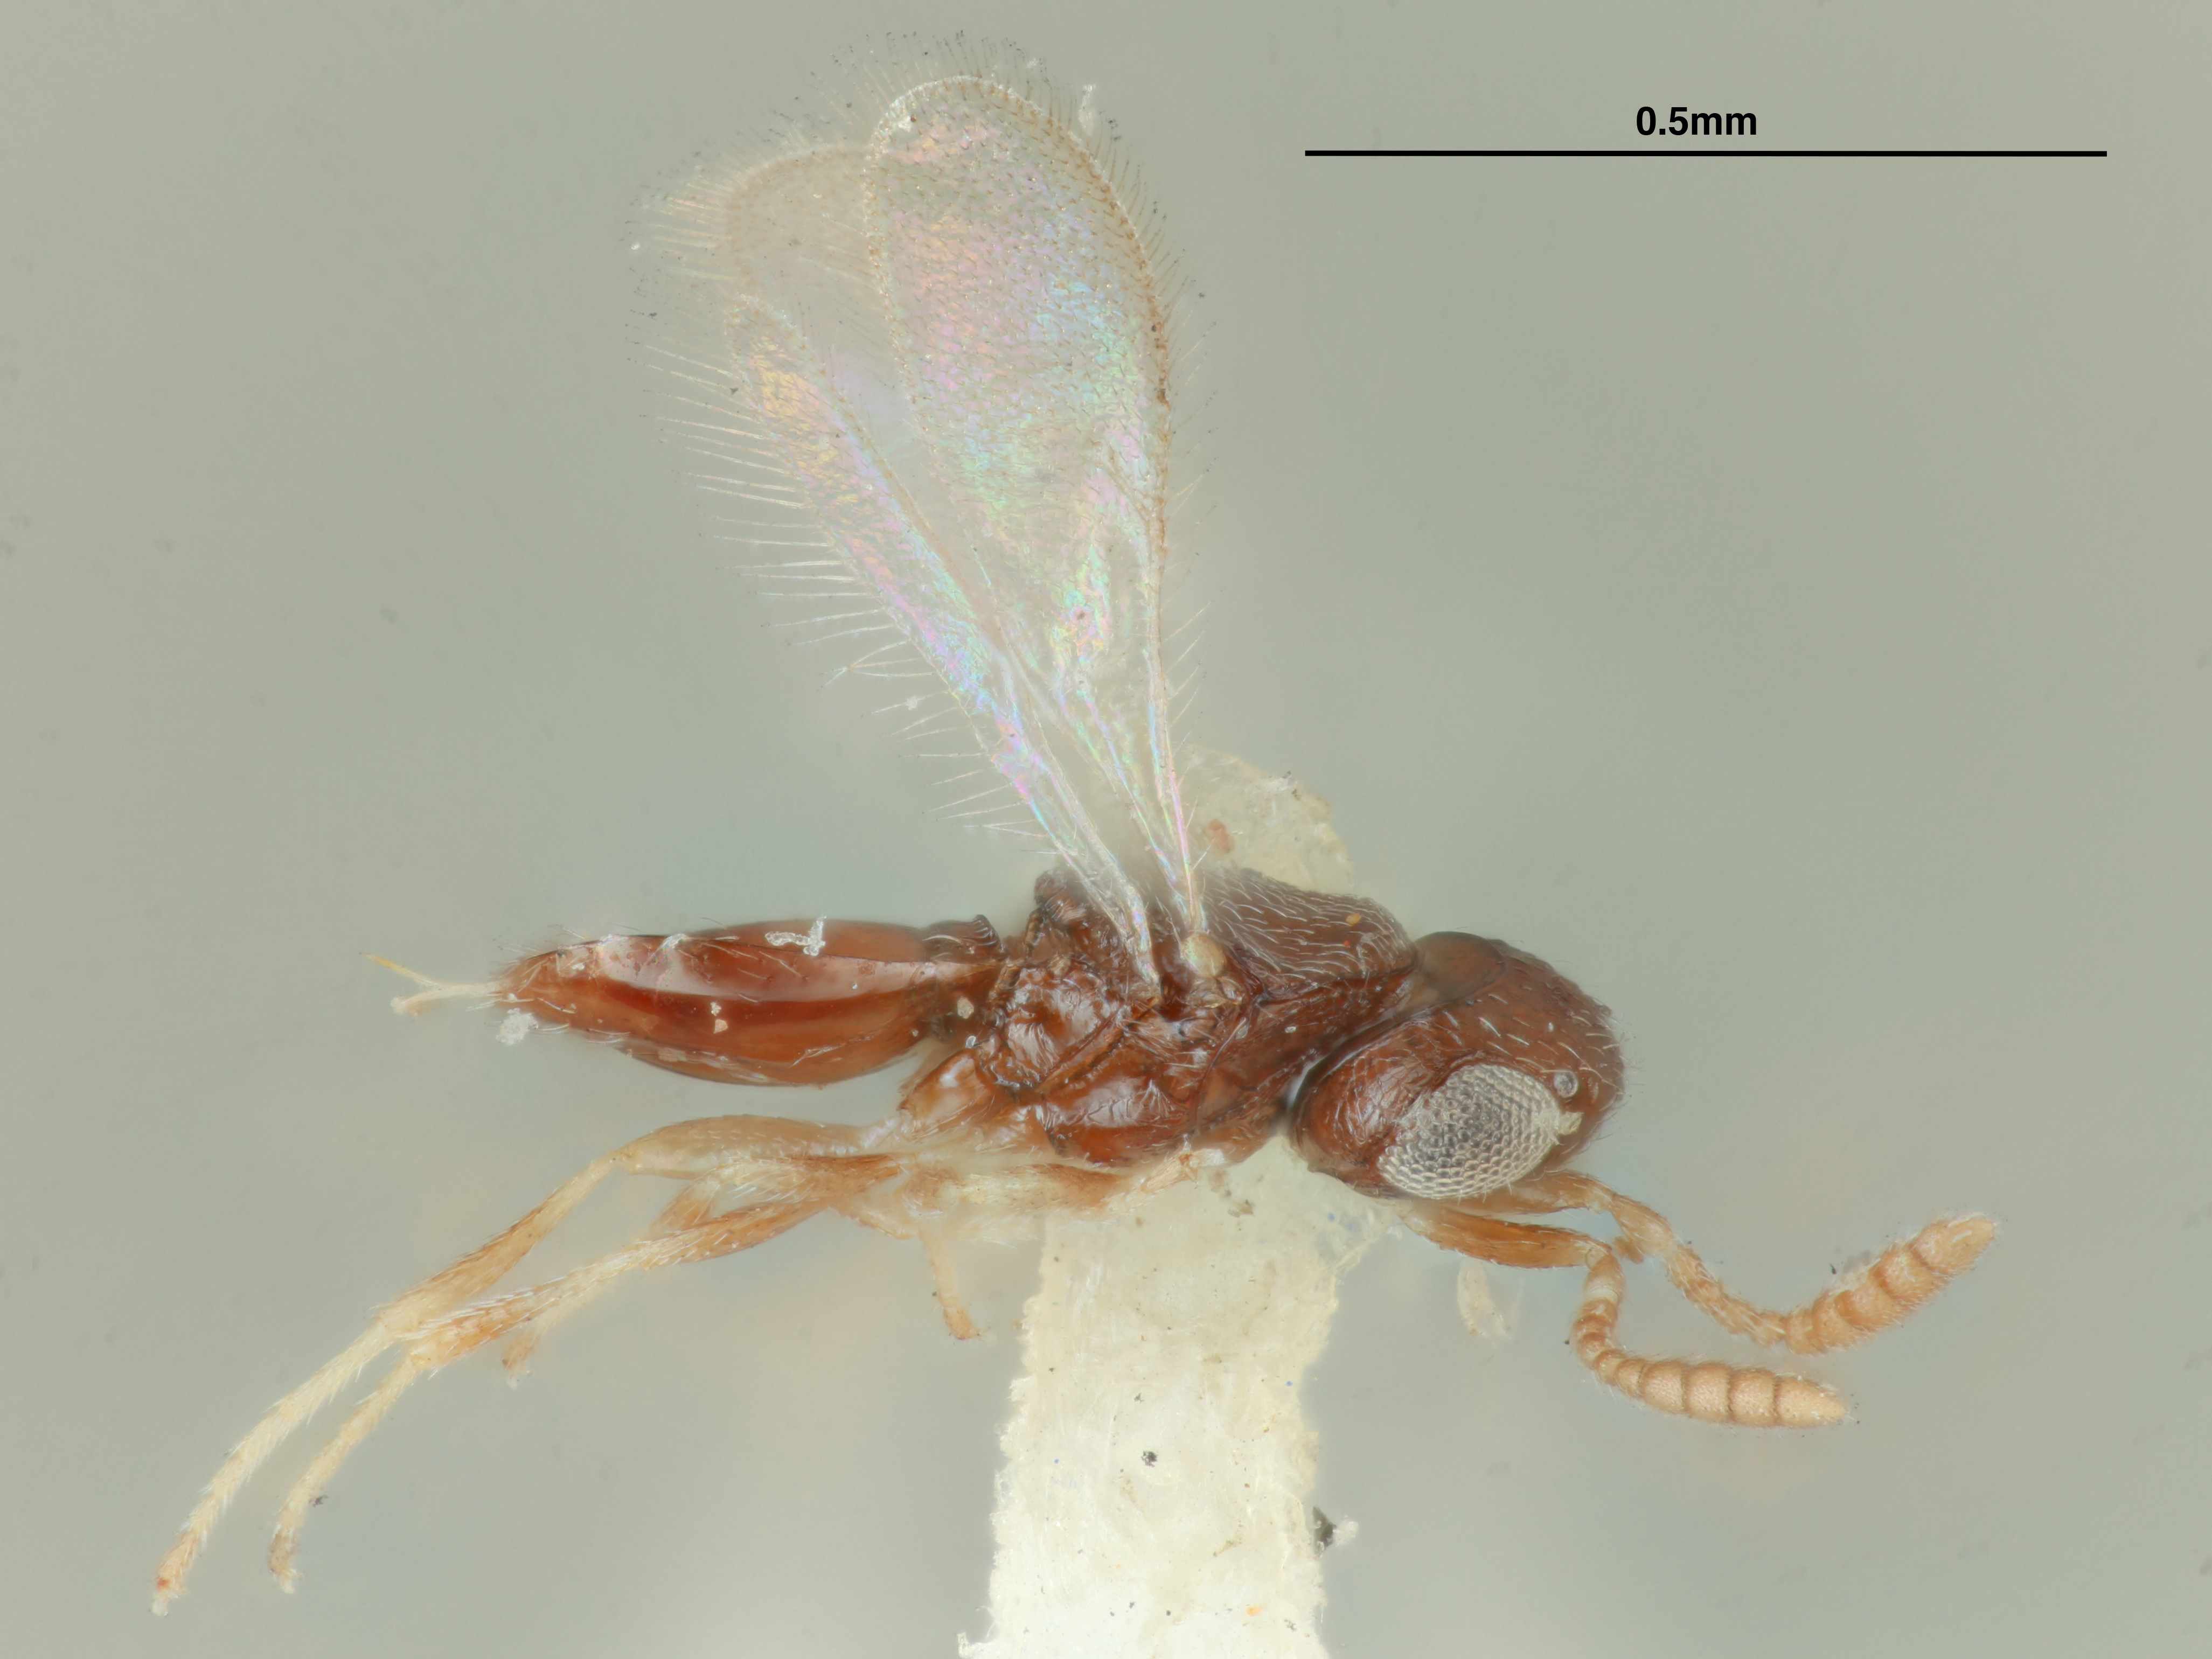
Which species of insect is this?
Prophanurus alecto
